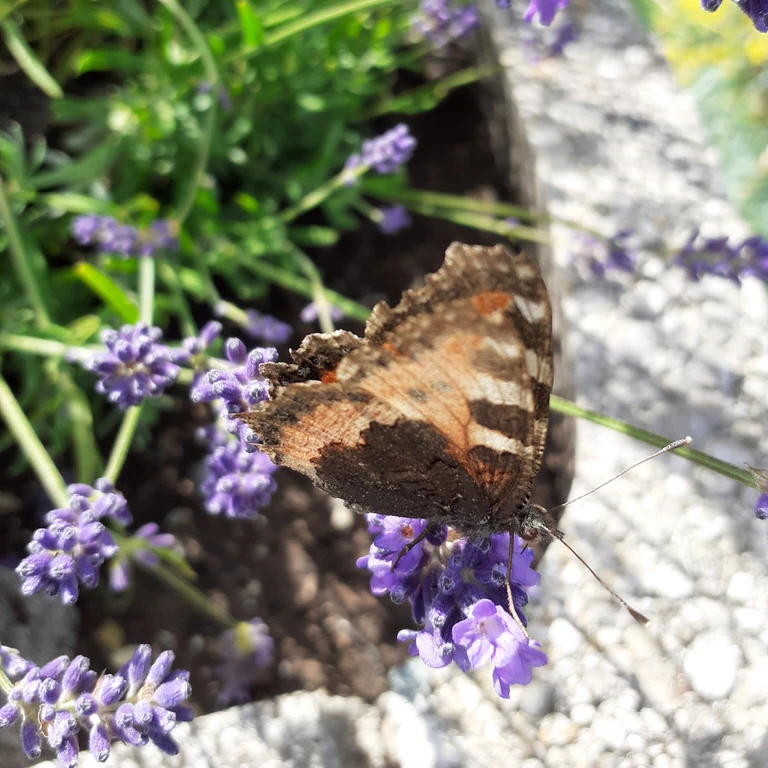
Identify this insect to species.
Aglais urticae
